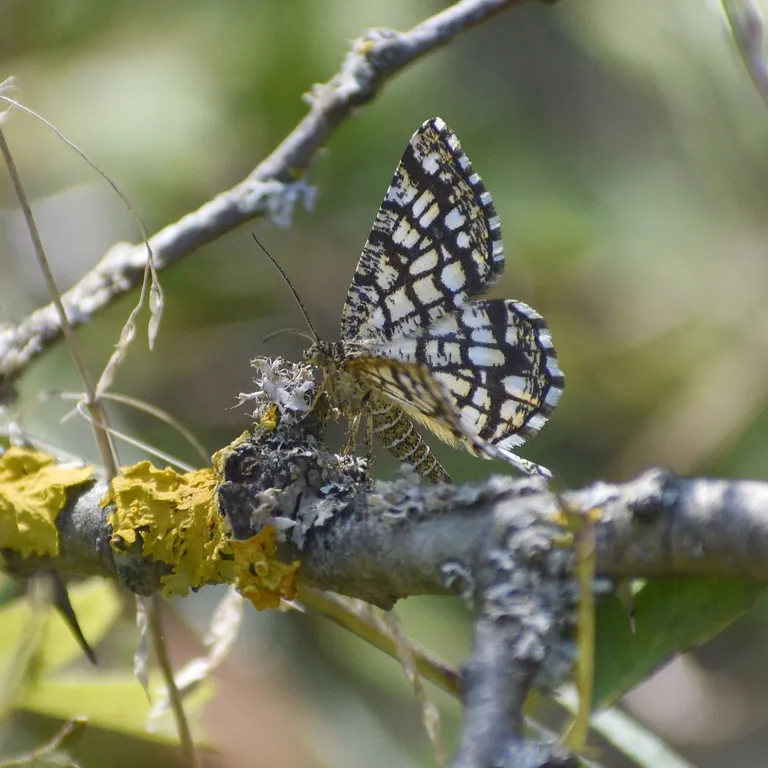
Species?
Chiasmia clathrata
